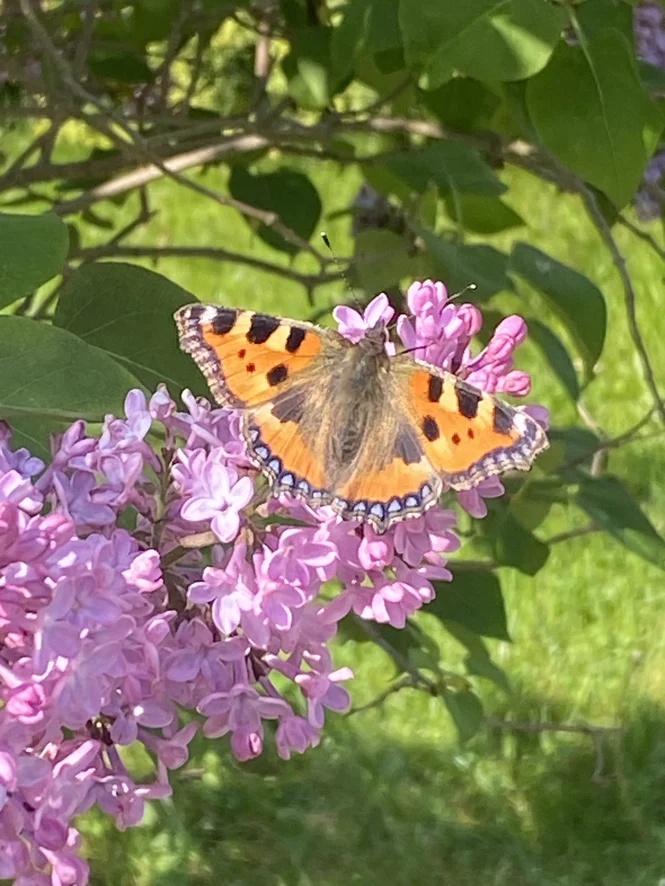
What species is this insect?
Aglais urticae
